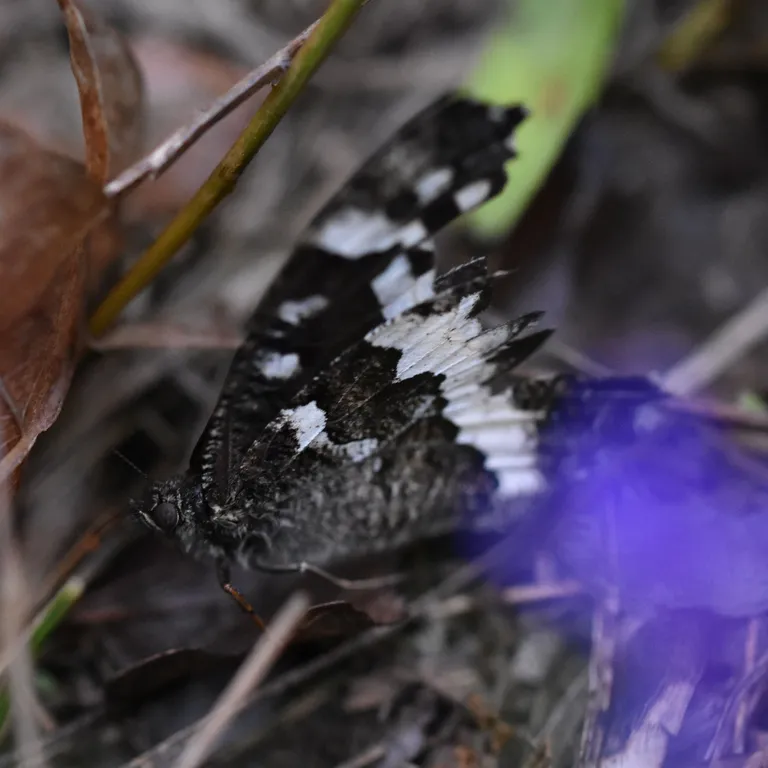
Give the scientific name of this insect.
Brintesia circe
